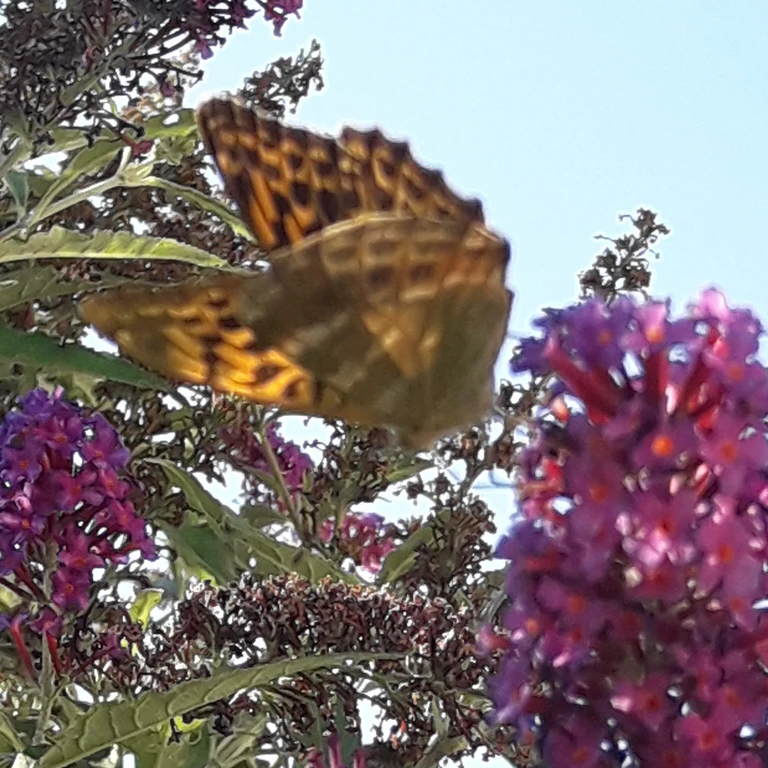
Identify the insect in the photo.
Argynnis paphia
